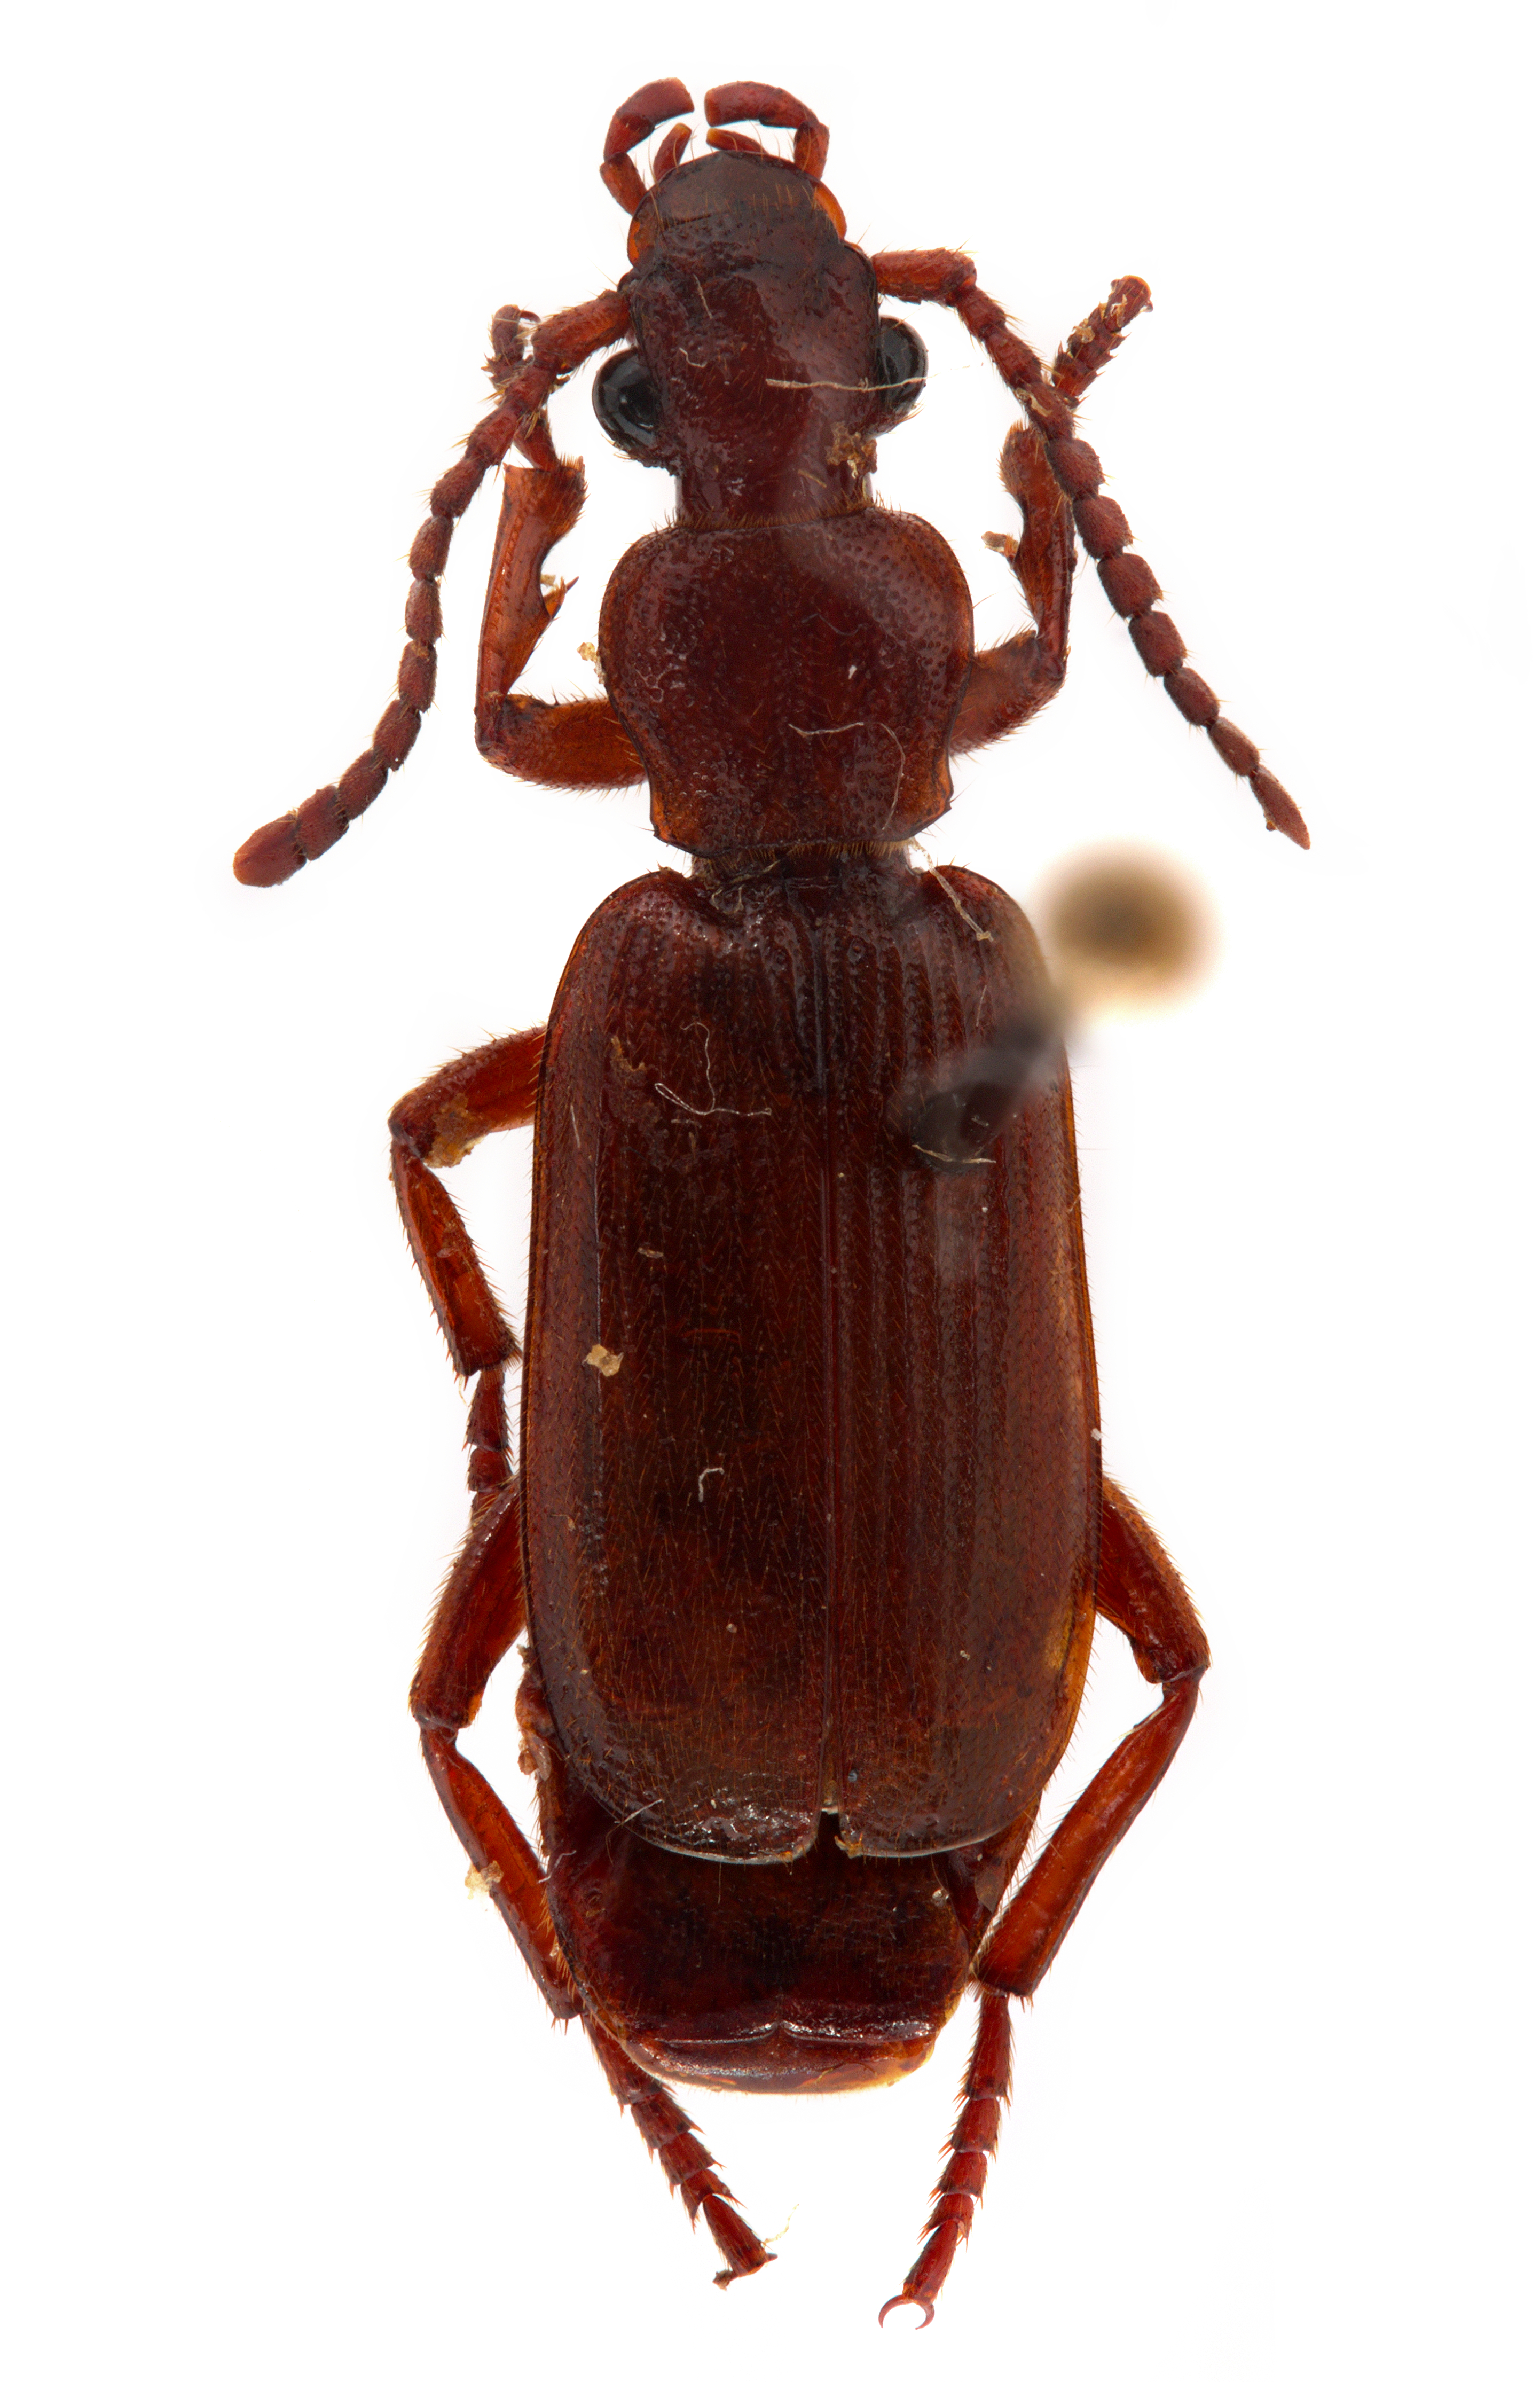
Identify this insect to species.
Helluomorpha latitarsis
